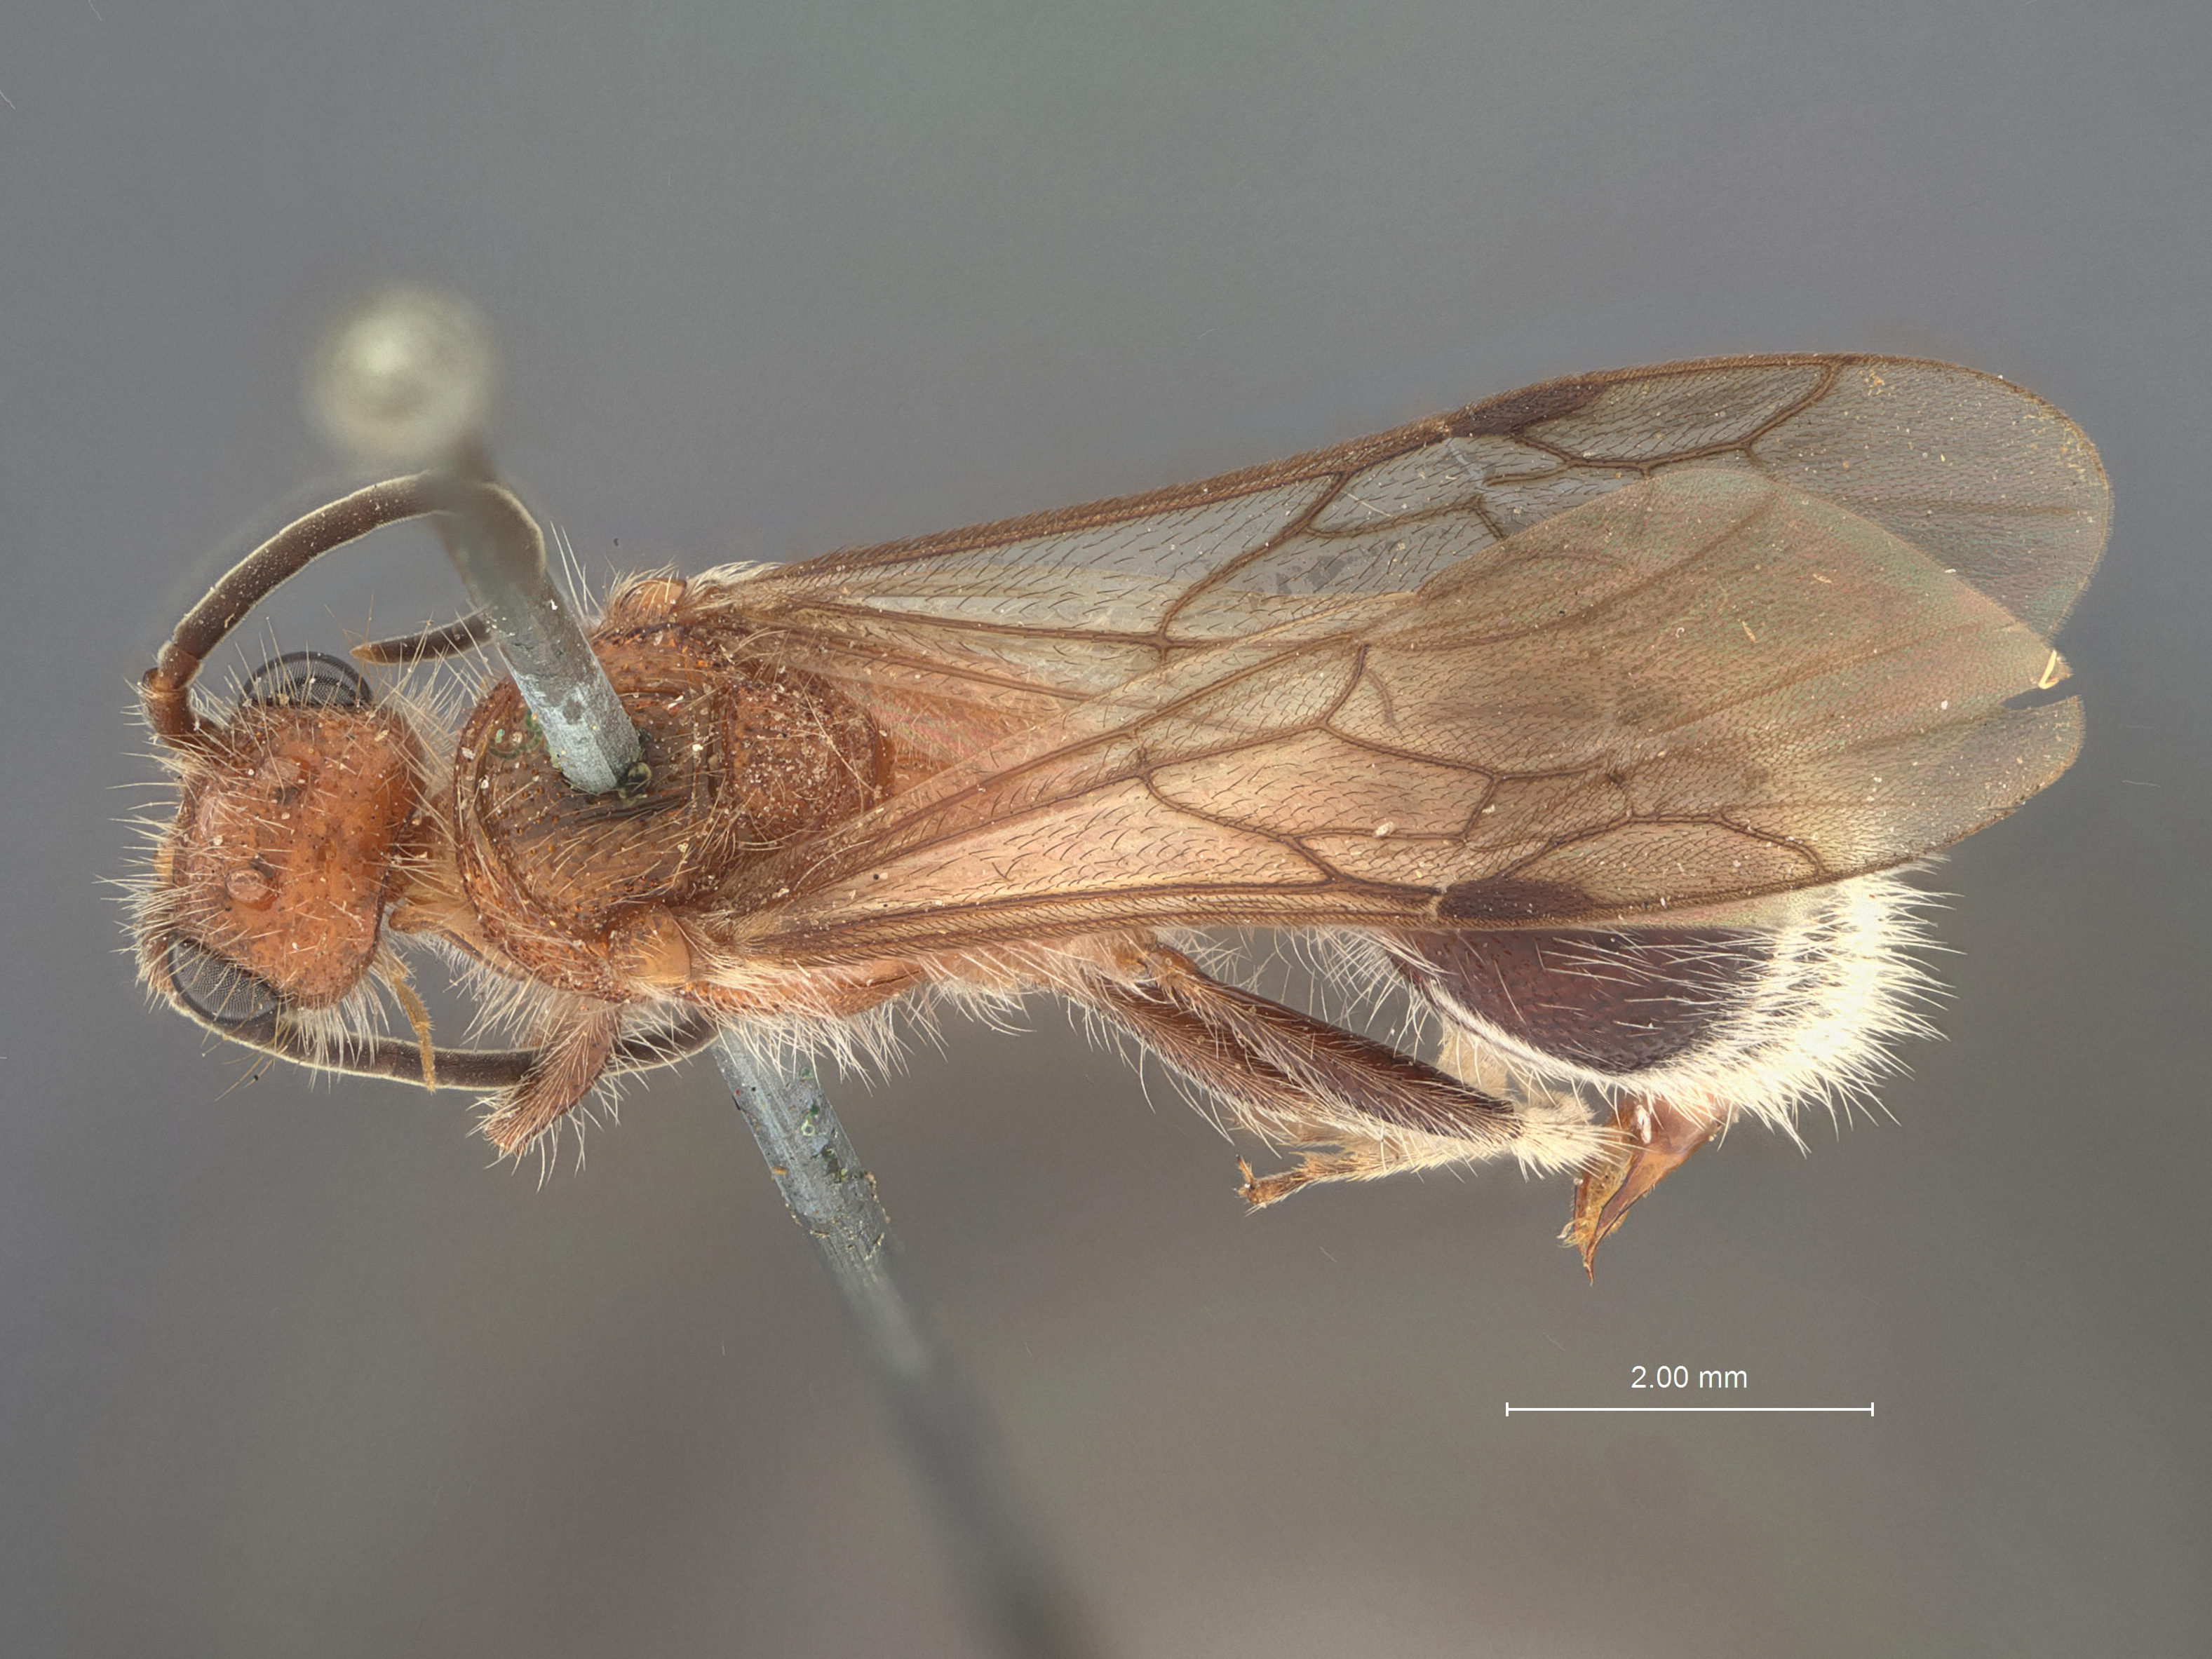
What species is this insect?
Mutilla cockerelli
